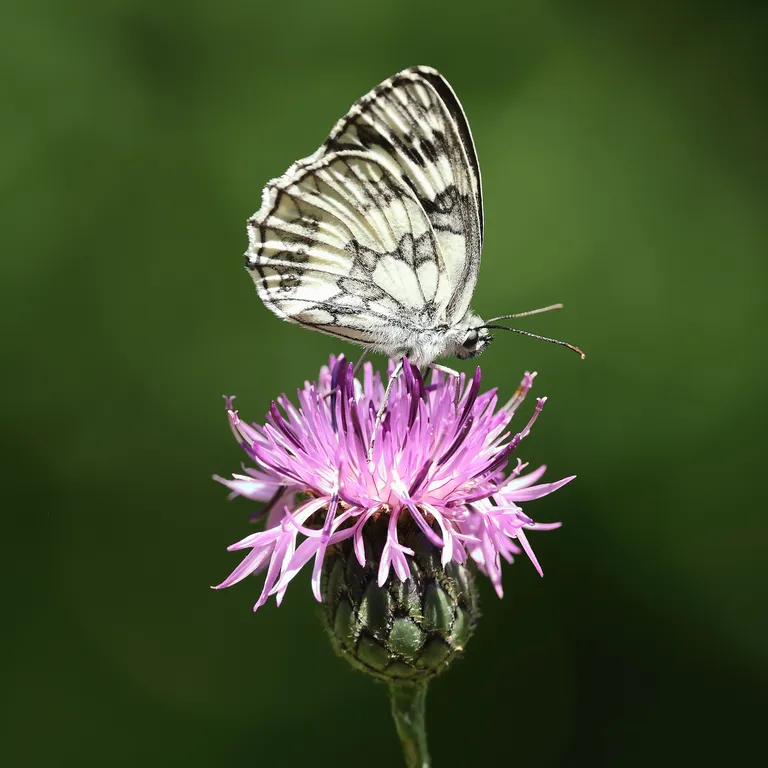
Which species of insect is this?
Melanargia galathea
